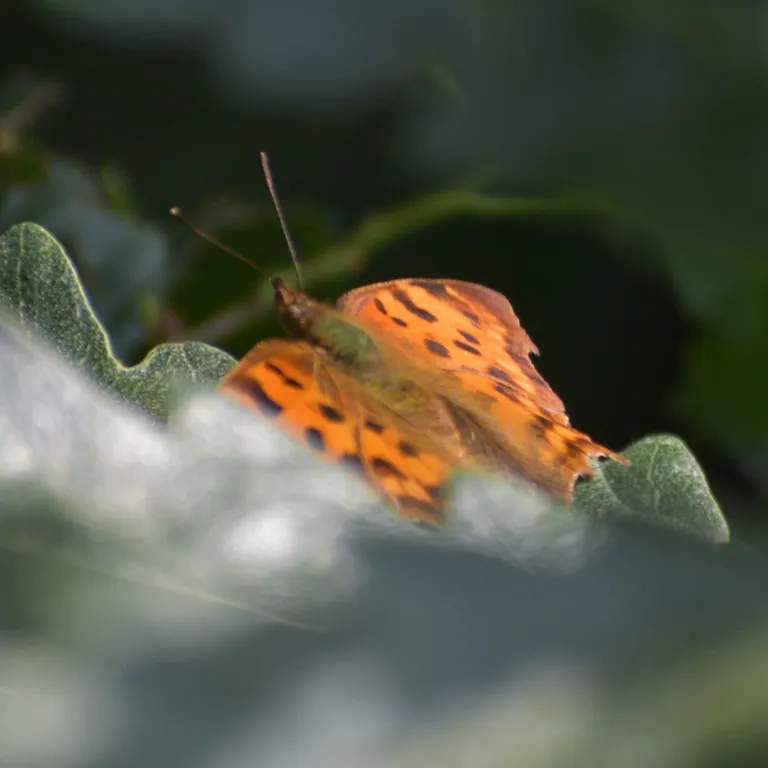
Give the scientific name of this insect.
Polygonia c-album
